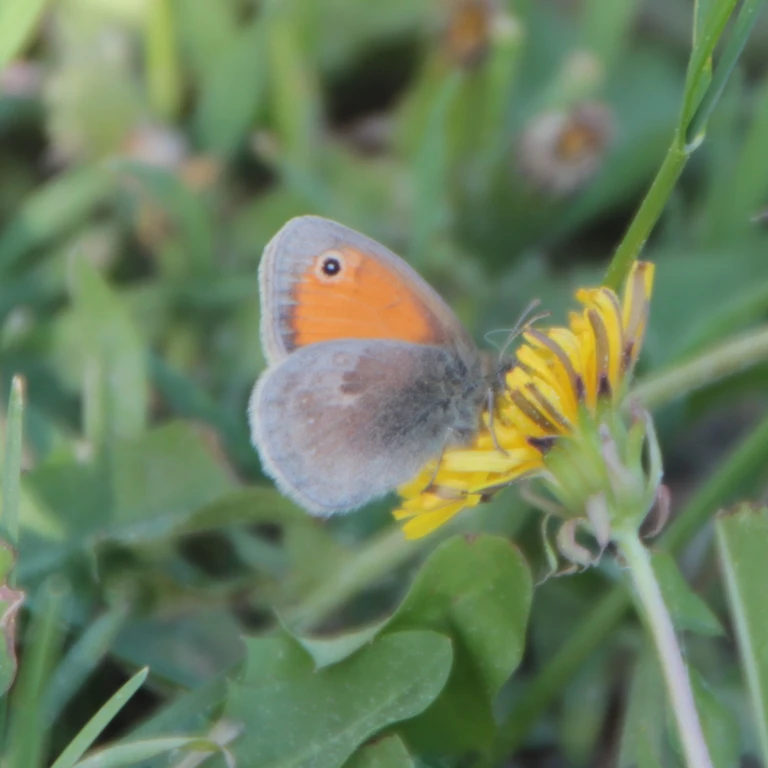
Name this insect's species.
Coenonympha pamphilus
